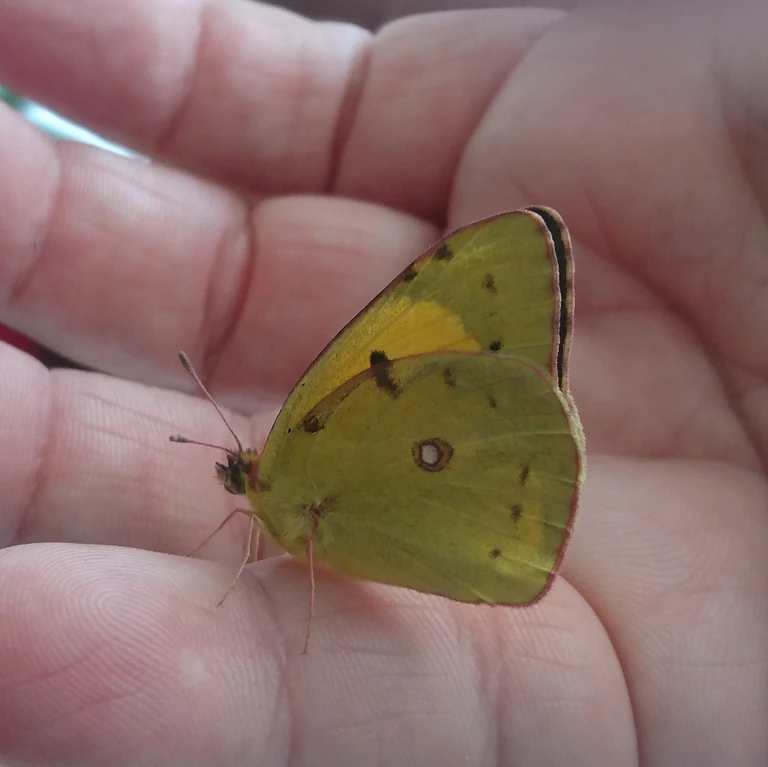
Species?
Colias croceus
